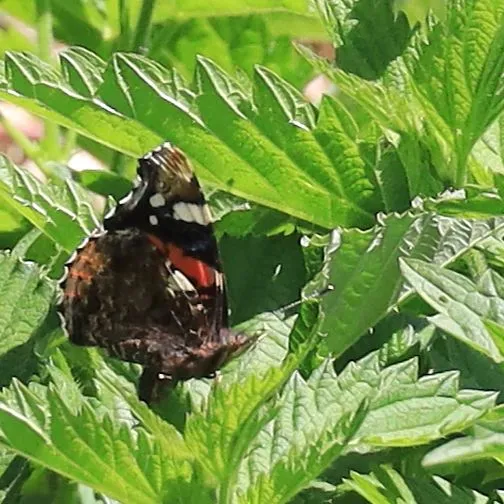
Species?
Vanessa atalanta
